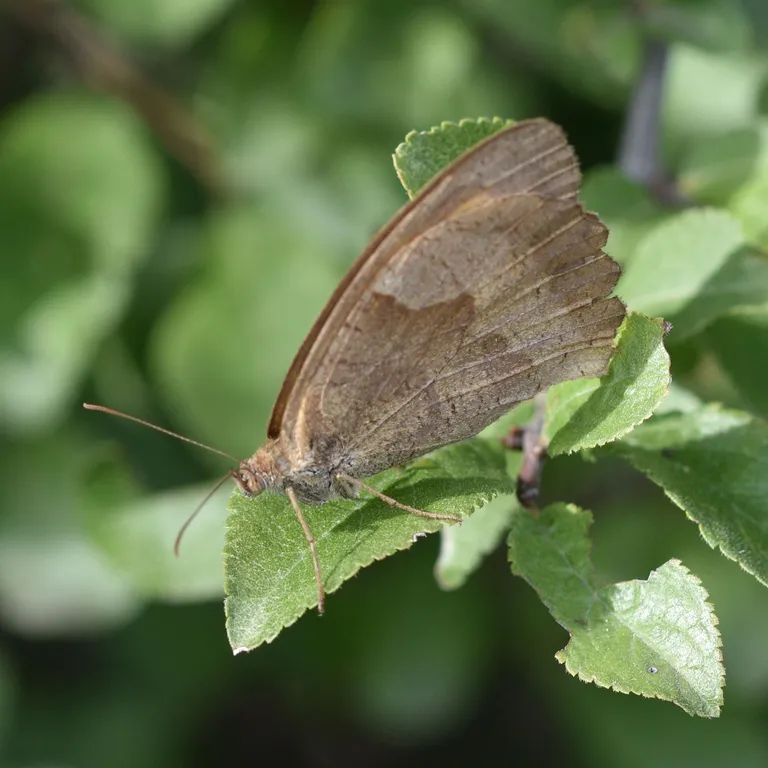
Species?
Maniola jurtina
